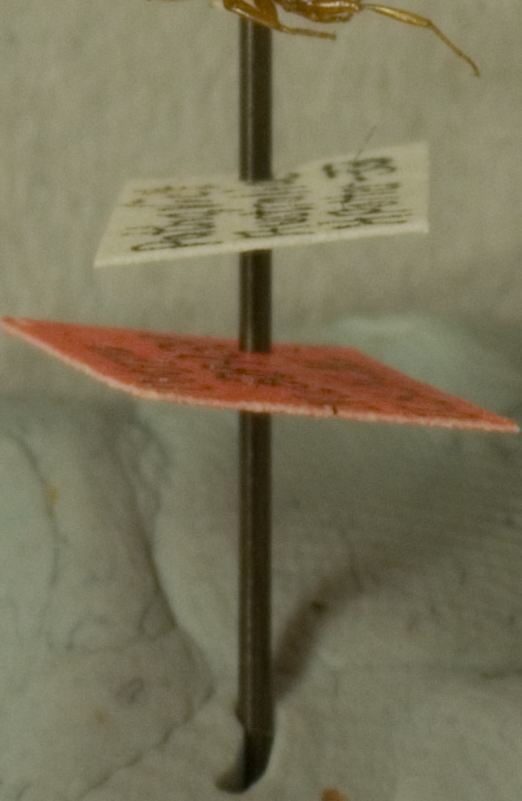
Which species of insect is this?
Melaphorus potteri
